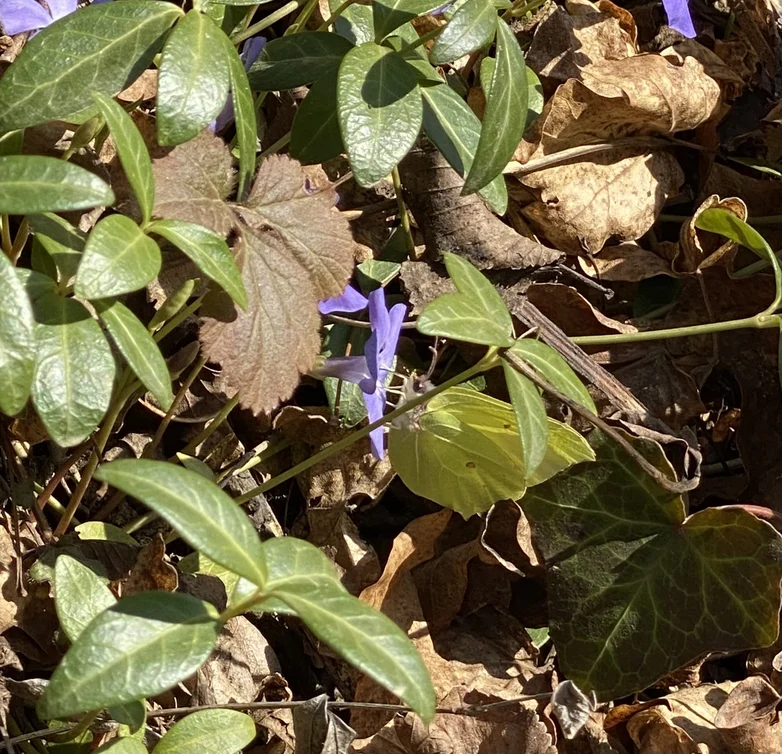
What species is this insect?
Gonepteryx rhamni
